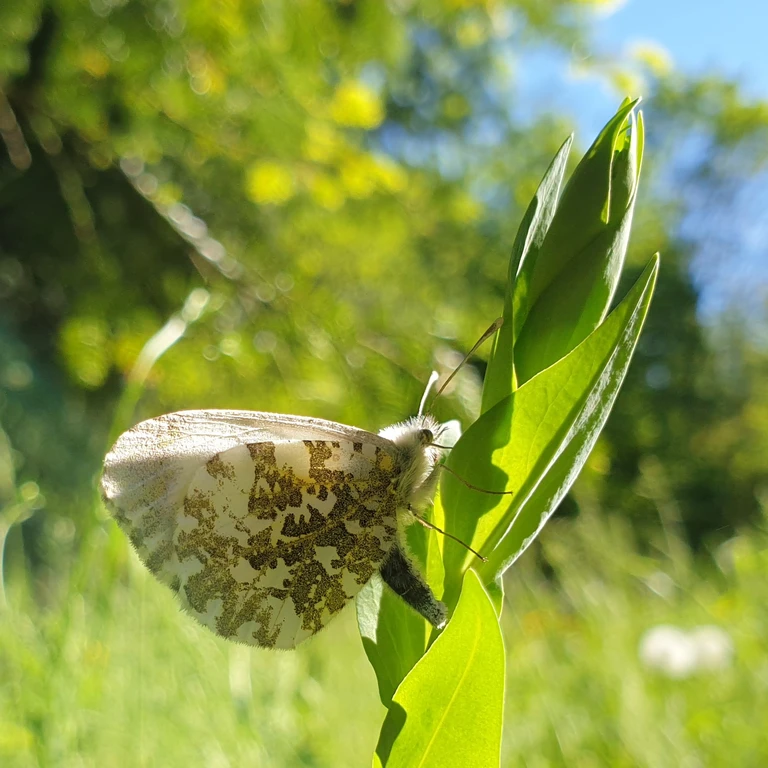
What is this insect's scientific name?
Anthocharis cardamines
